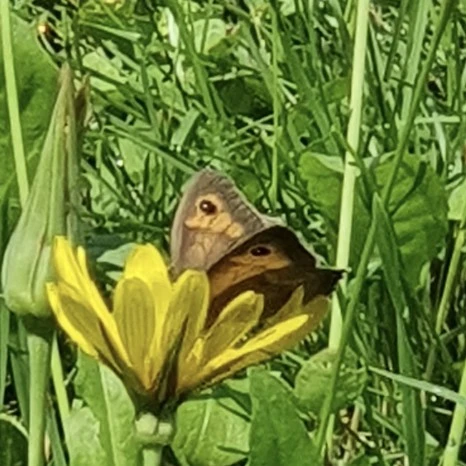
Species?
Maniola jurtina
